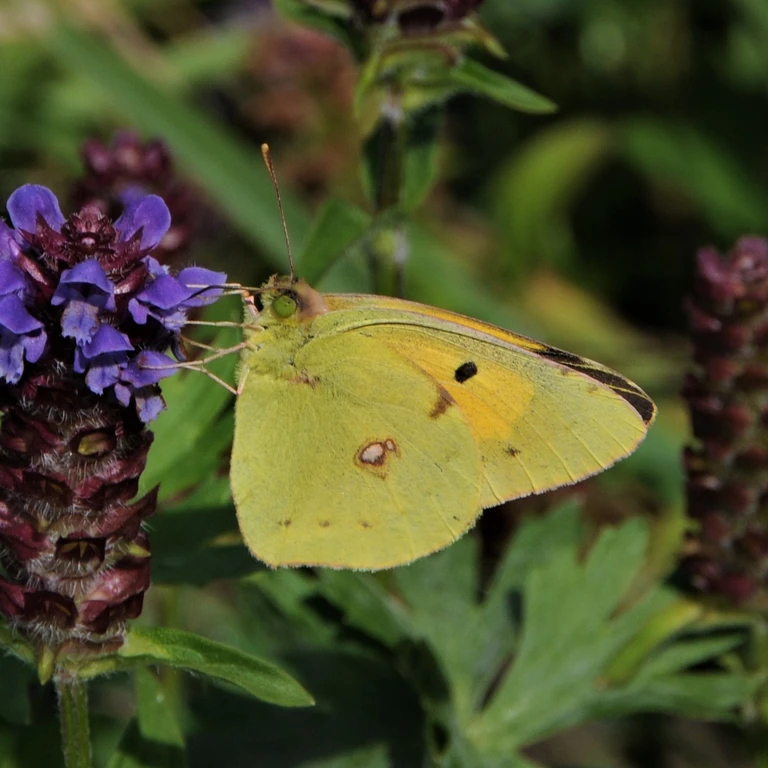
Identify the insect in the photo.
Colias croceus
